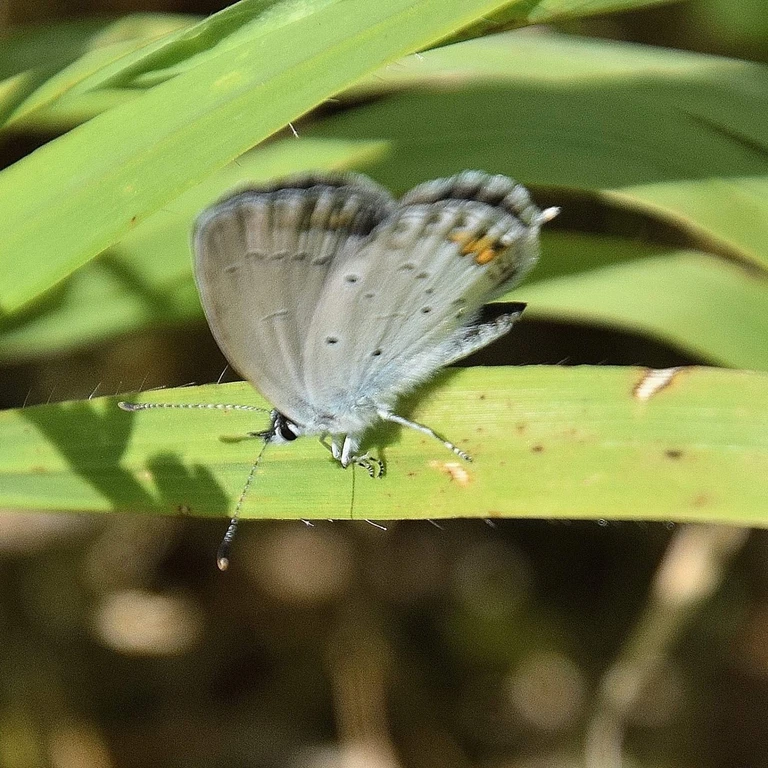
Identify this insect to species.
Cupido argiades (also Elkalyce argiades)
